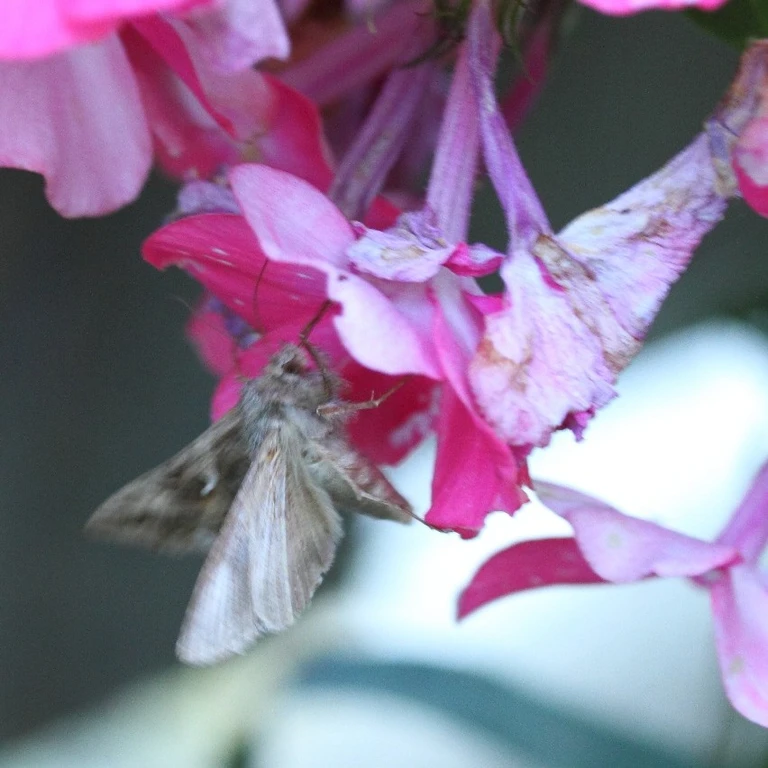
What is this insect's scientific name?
Autographa gamma
